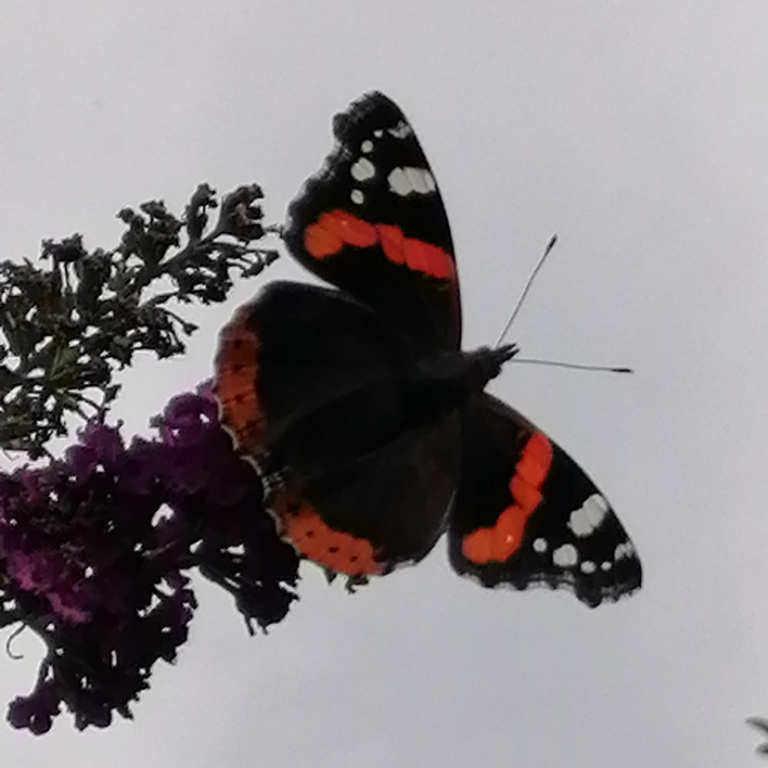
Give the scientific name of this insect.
Vanessa atalanta
